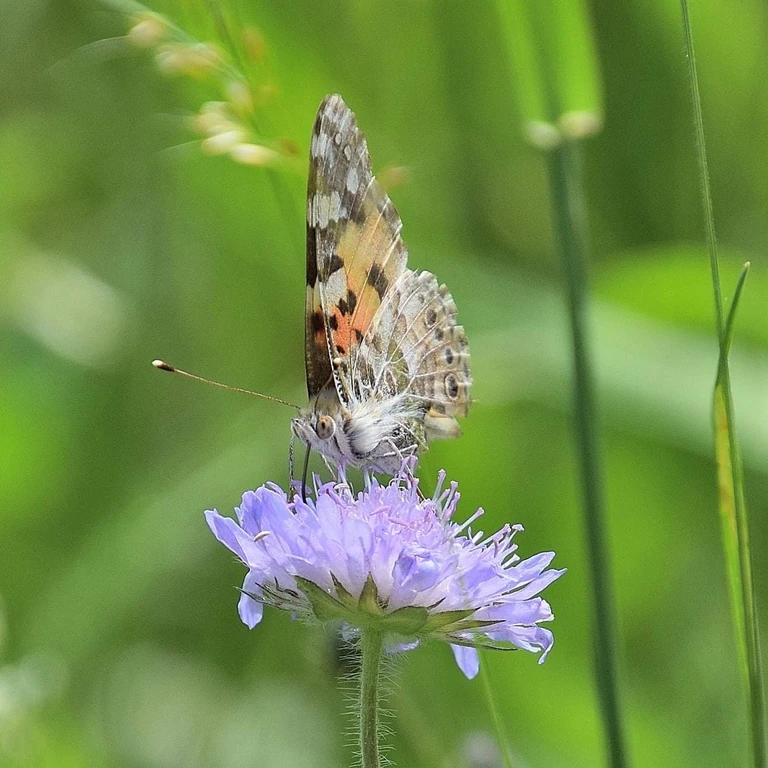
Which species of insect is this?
Vanessa cardui
